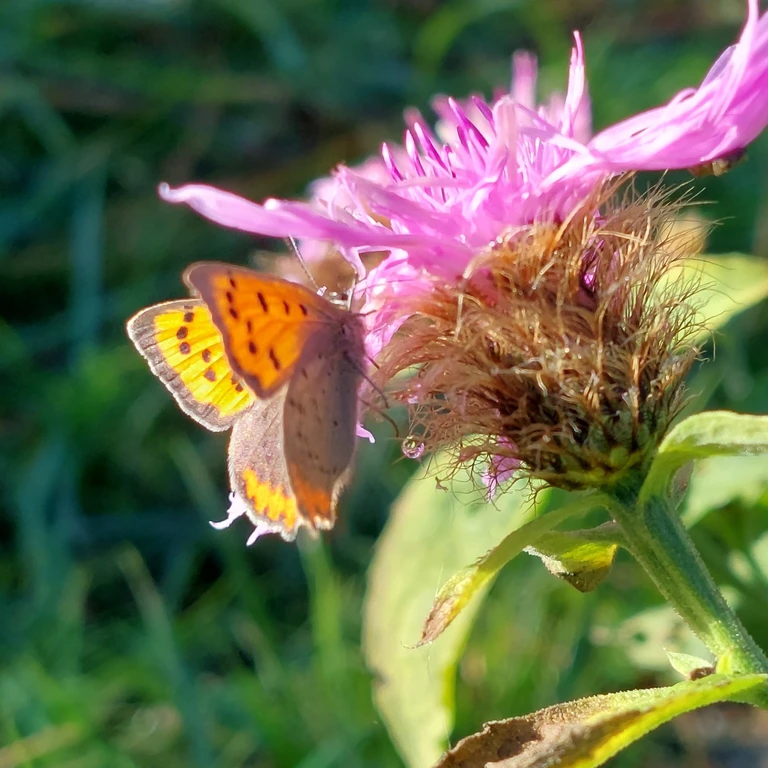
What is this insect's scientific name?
Lycaena phlaeas
